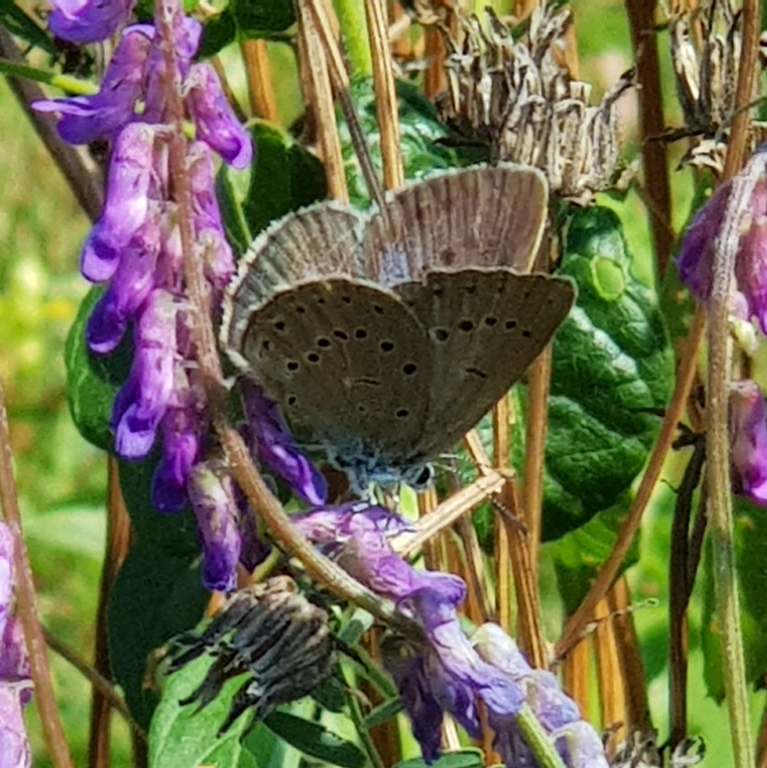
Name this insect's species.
Phengaris teleius
